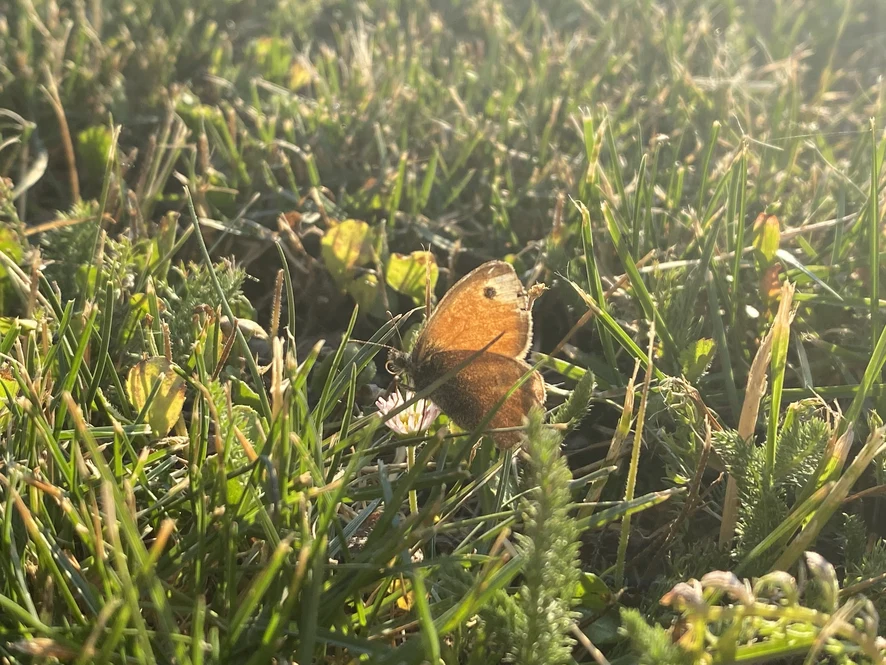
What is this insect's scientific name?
Coenonympha pamphilus
